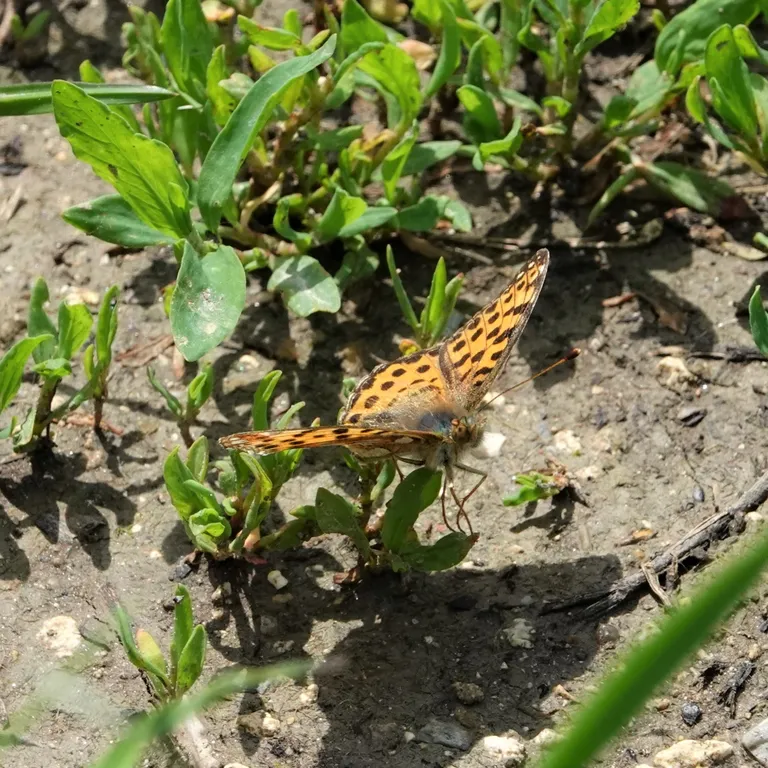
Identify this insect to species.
Issoria lathonia
